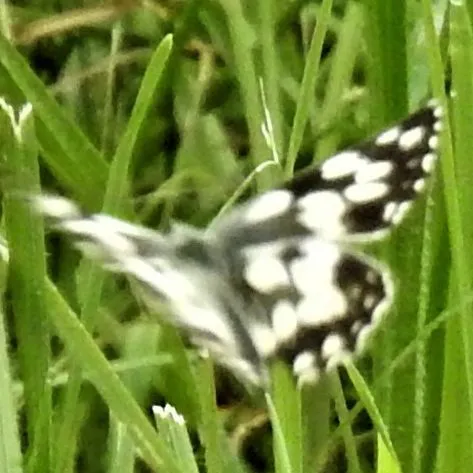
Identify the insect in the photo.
Melanargia galathea
